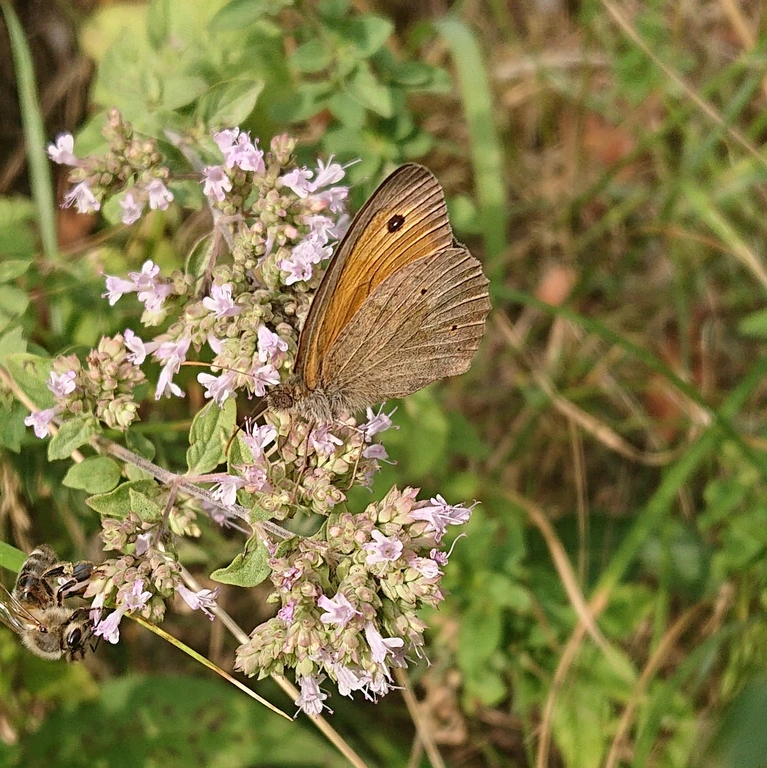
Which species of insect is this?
Maniola jurtina
